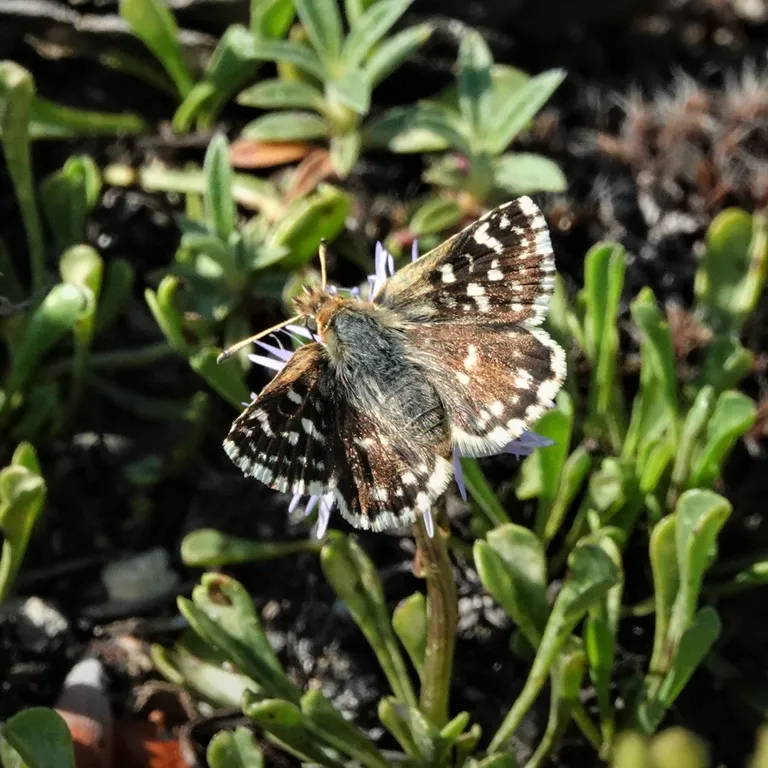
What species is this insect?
Spialia sertorius
